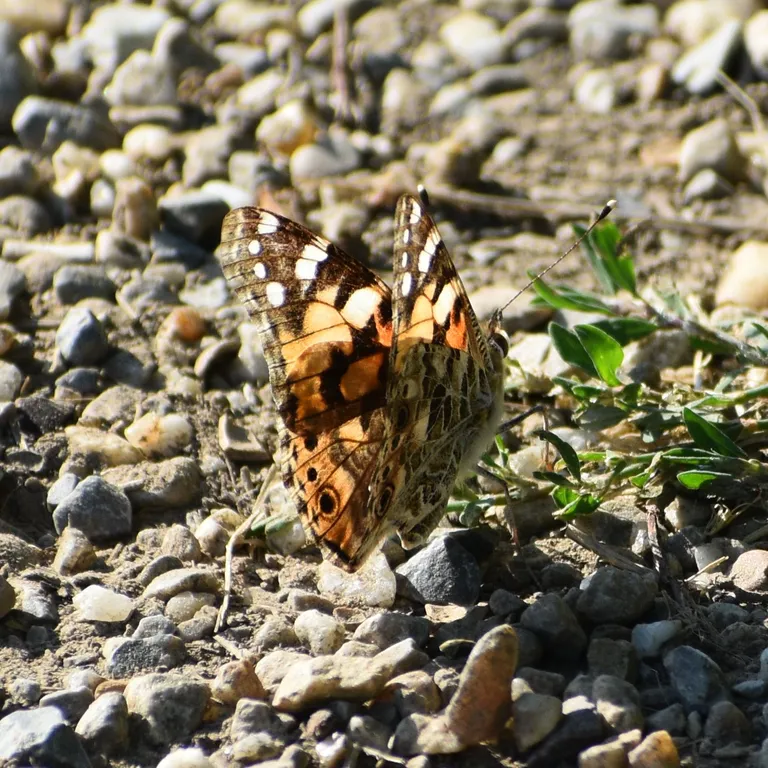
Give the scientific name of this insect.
Vanessa cardui
